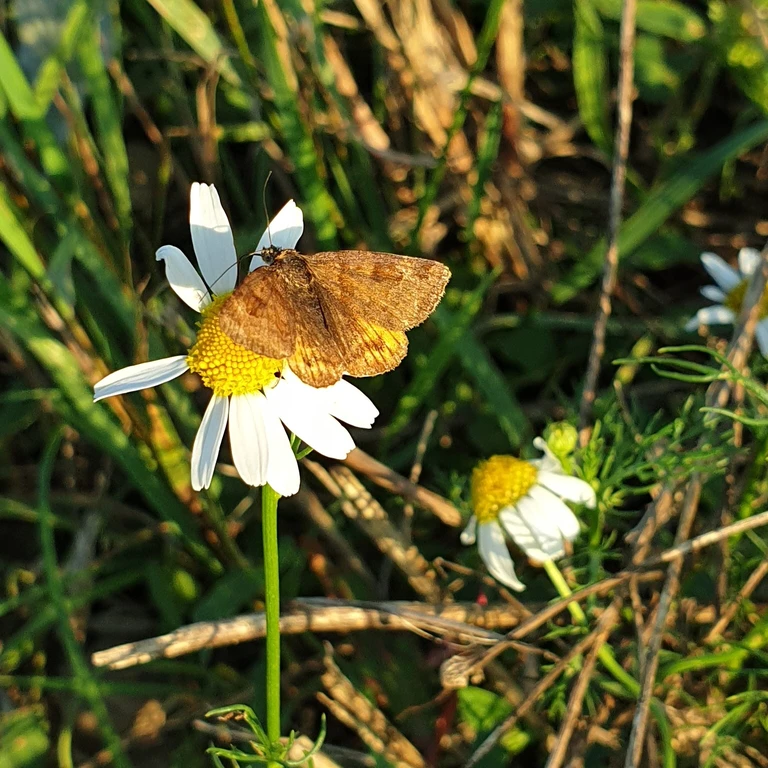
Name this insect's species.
Euclidia glyphica
